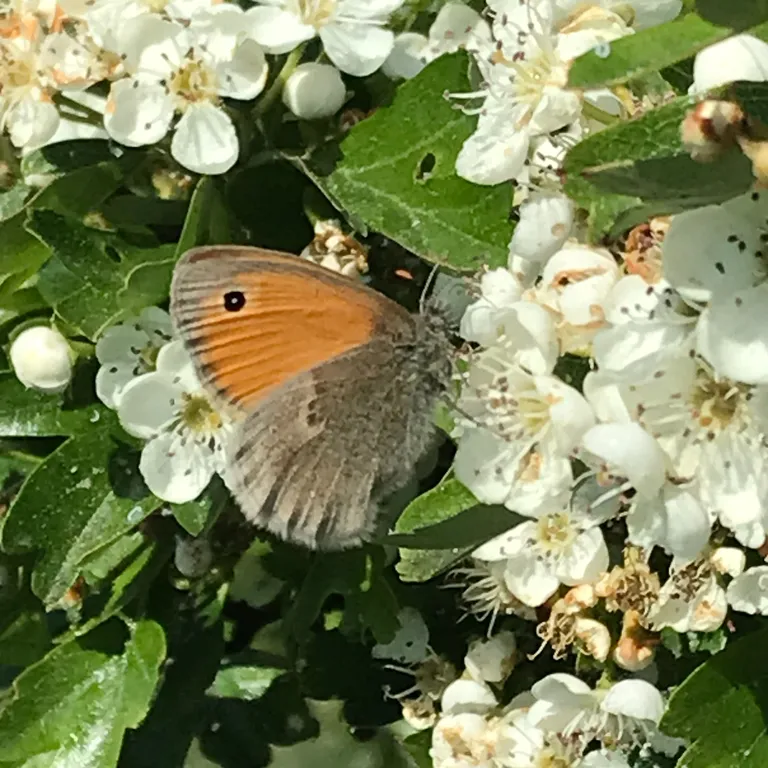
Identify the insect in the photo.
Coenonympha pamphilus
